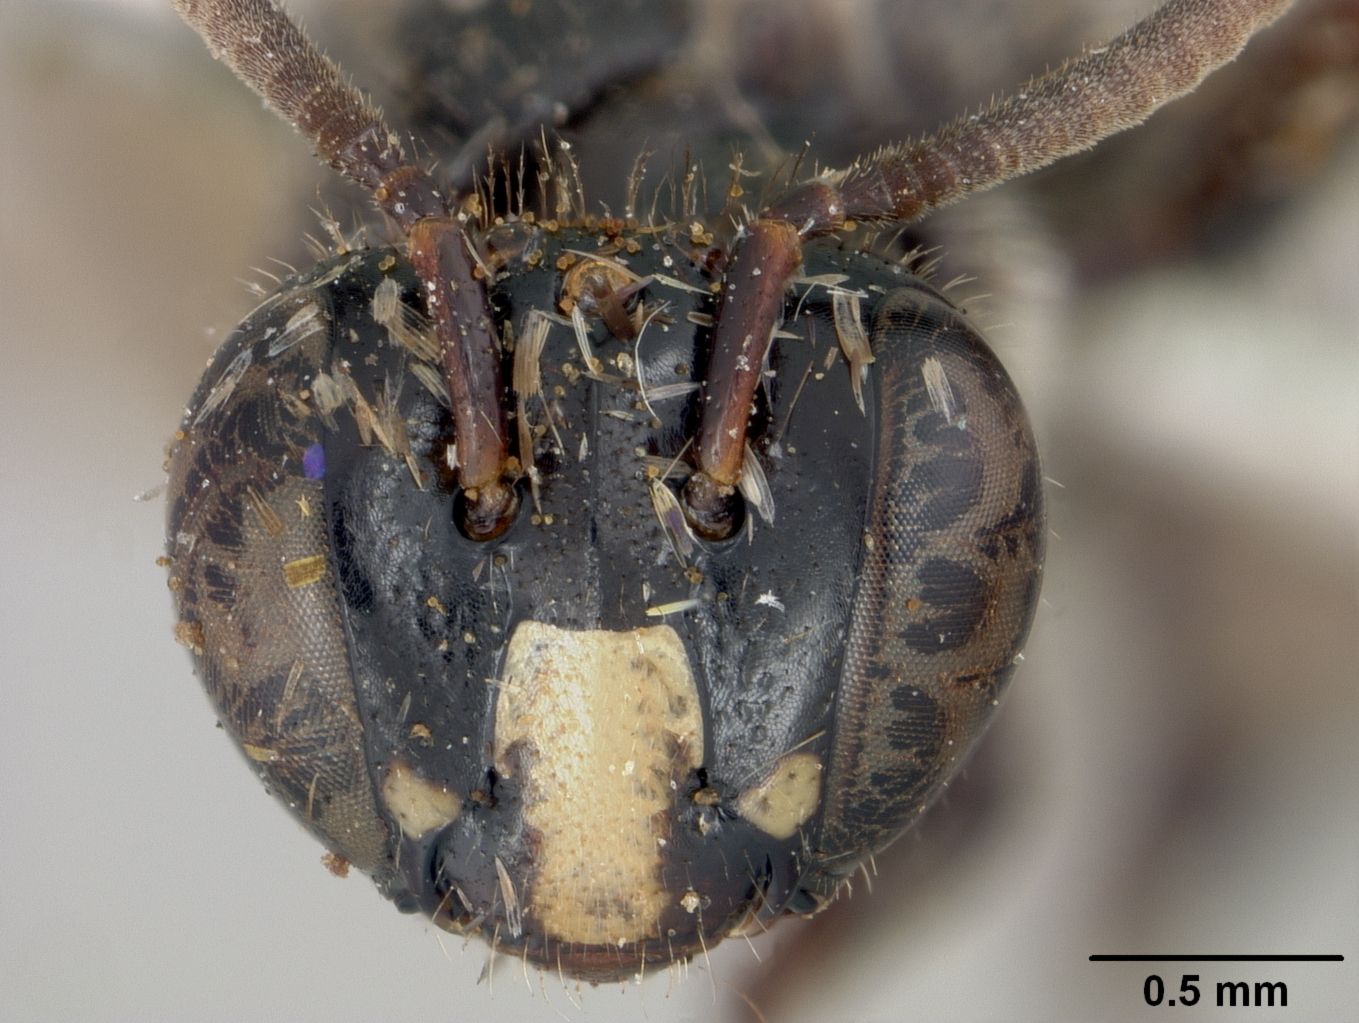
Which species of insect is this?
Exoneura insularis
